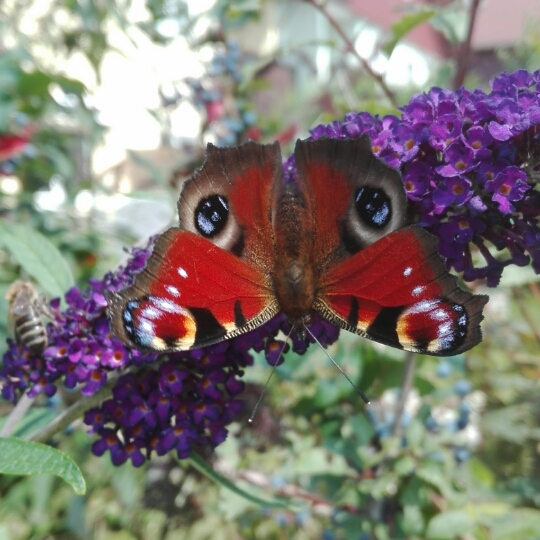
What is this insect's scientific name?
Aglais io
